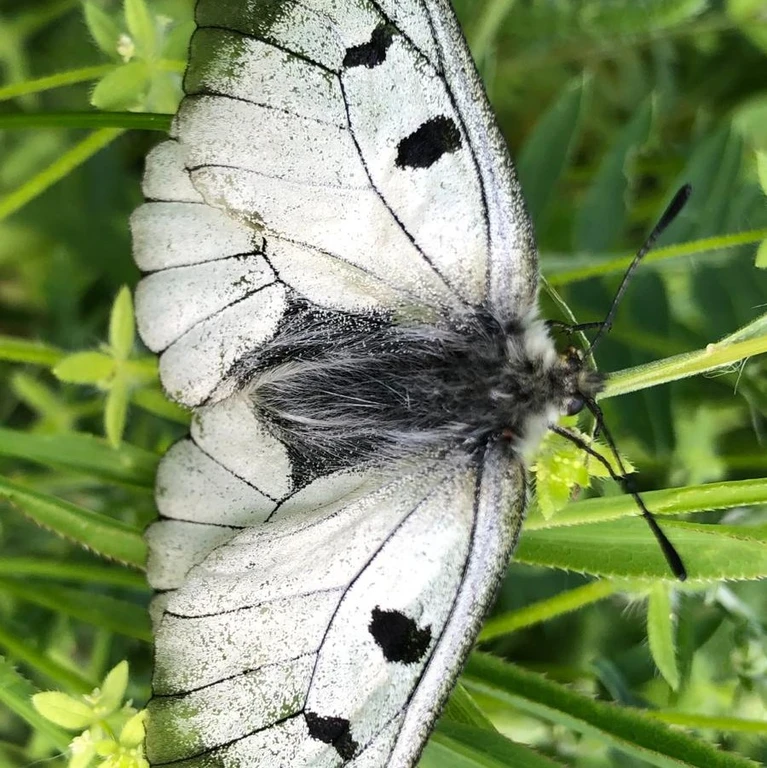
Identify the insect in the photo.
Parnassius mnemosyne
